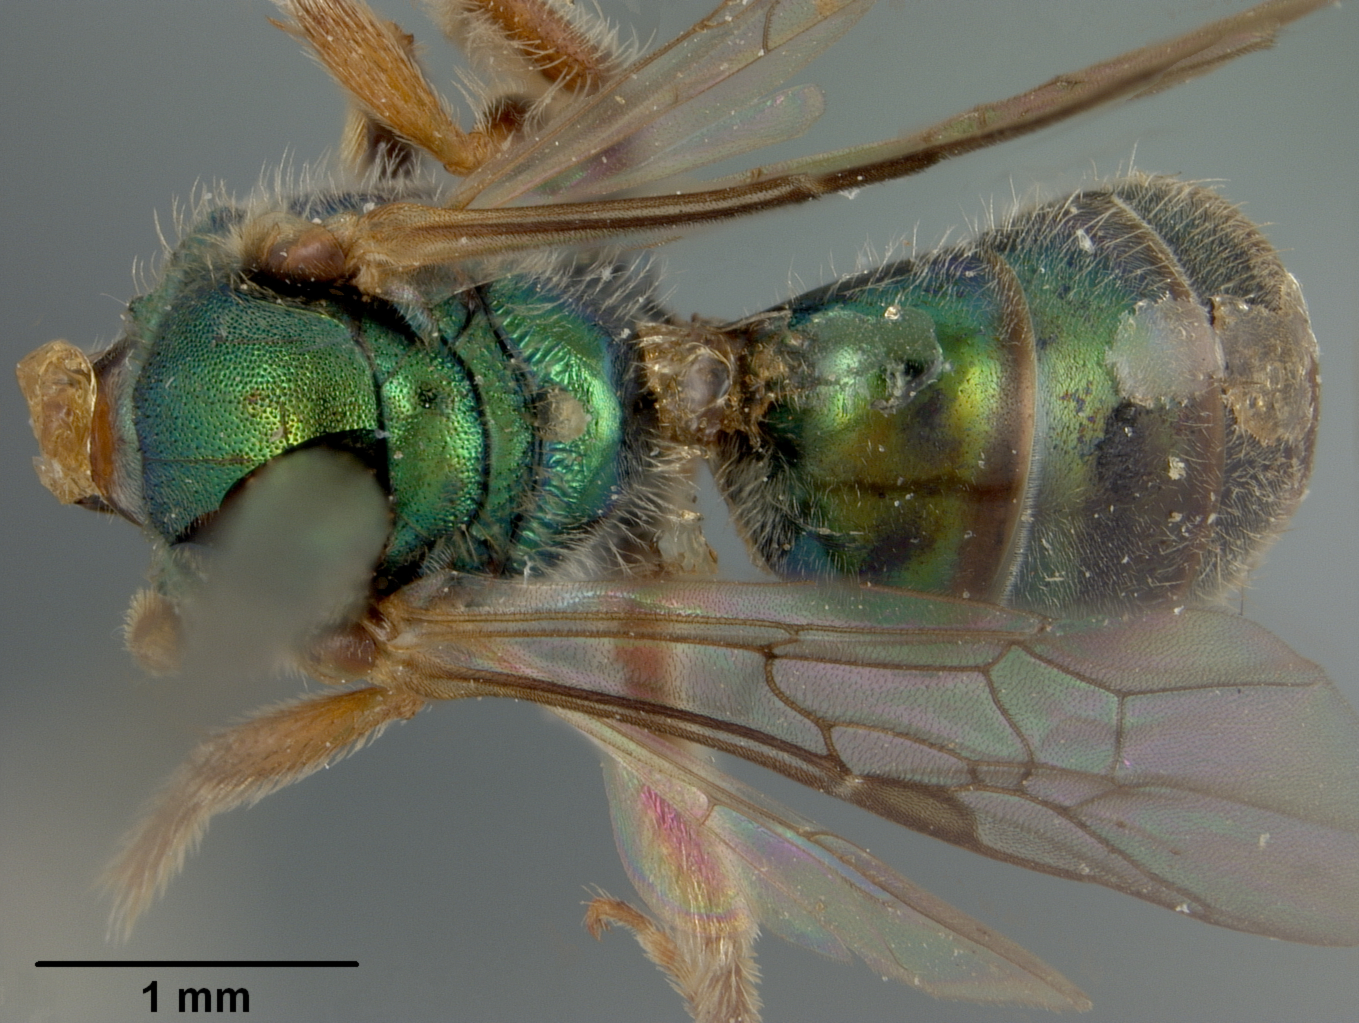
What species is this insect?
Augochlora cordiaefloris
